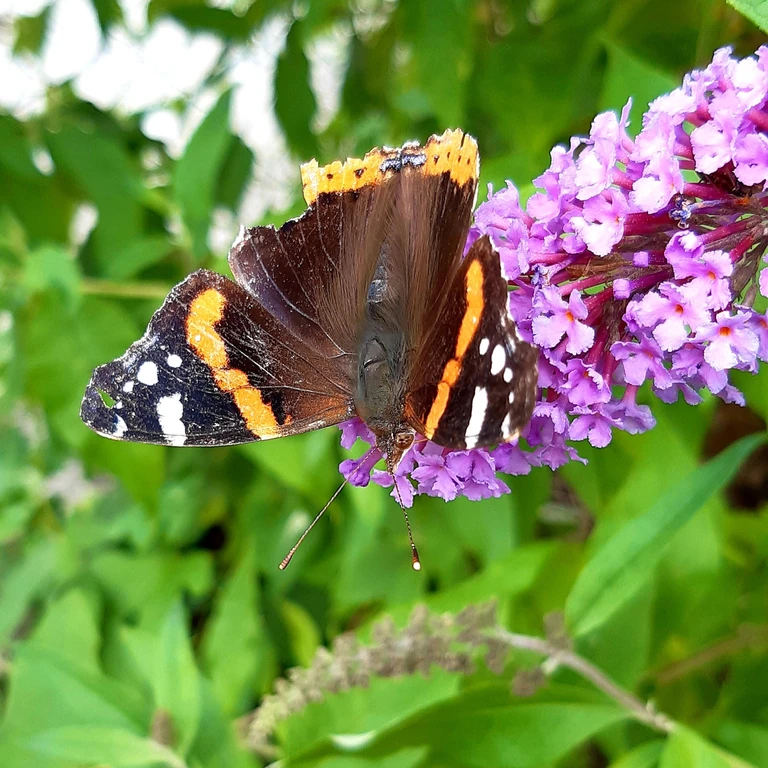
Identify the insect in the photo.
Vanessa atalanta
